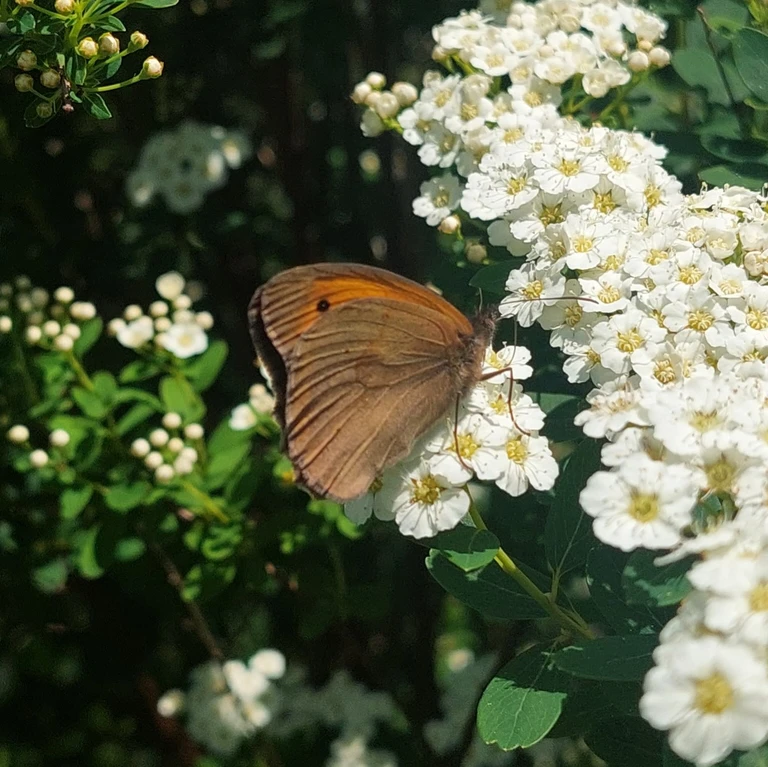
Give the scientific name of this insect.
Maniola jurtina
